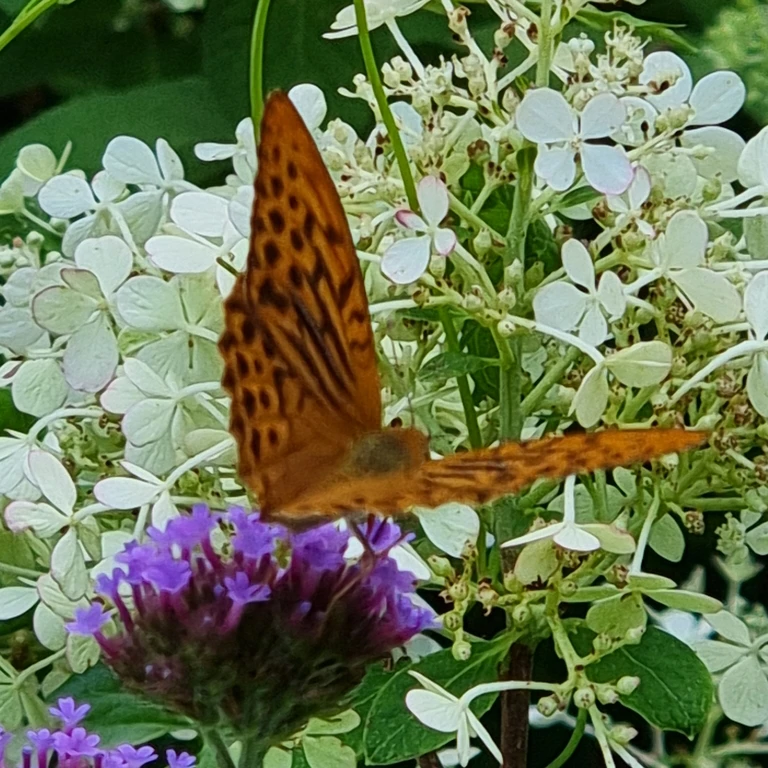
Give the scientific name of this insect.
Argynnis paphia
